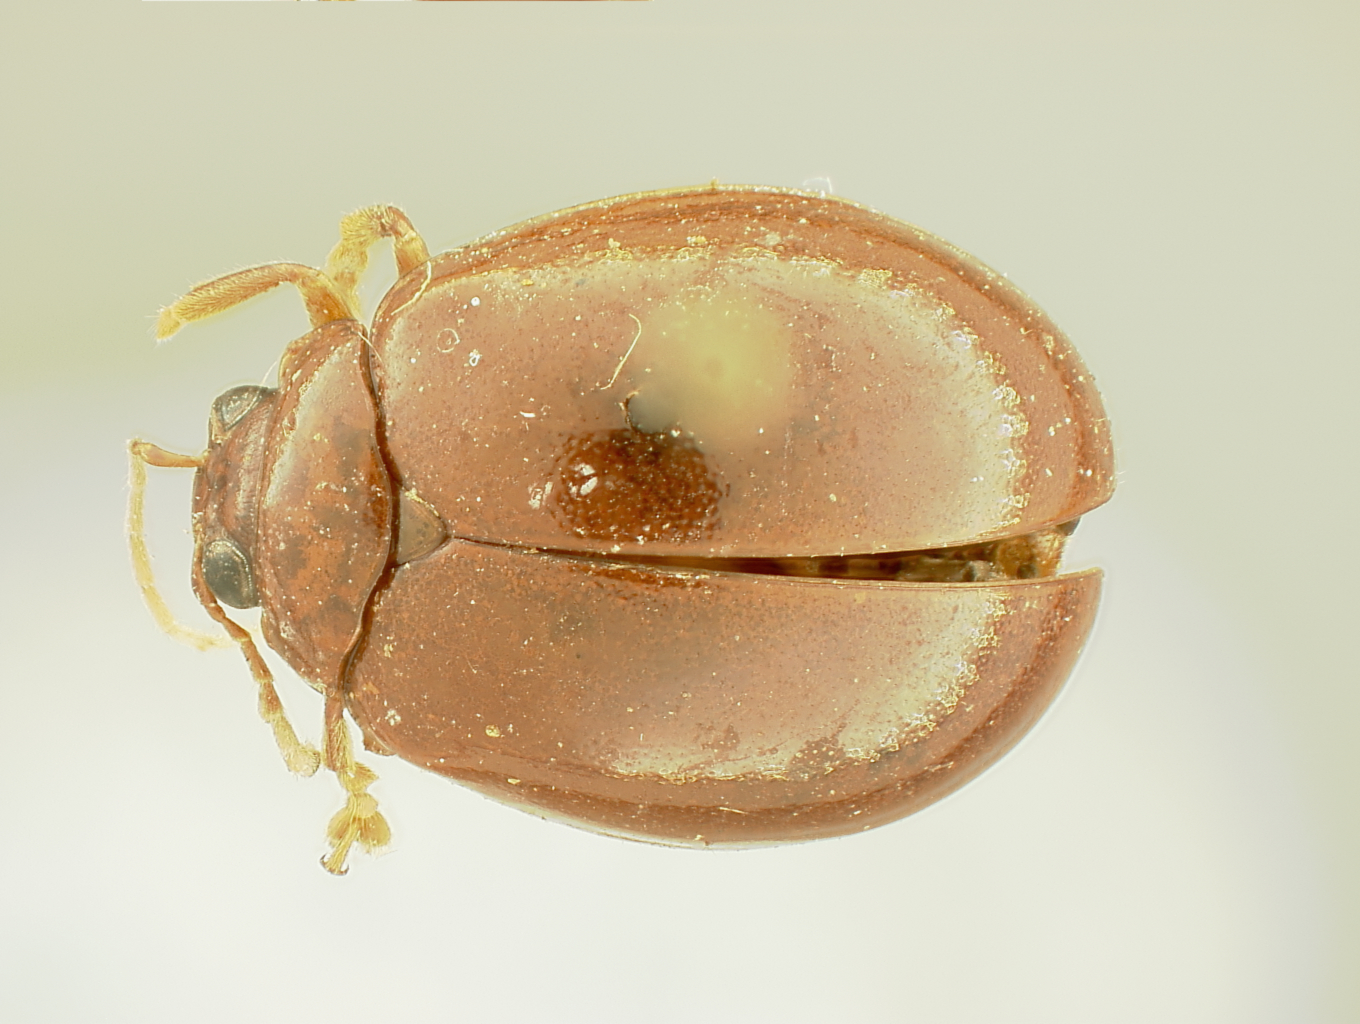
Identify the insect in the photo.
Acrocrypta gracilicornis
